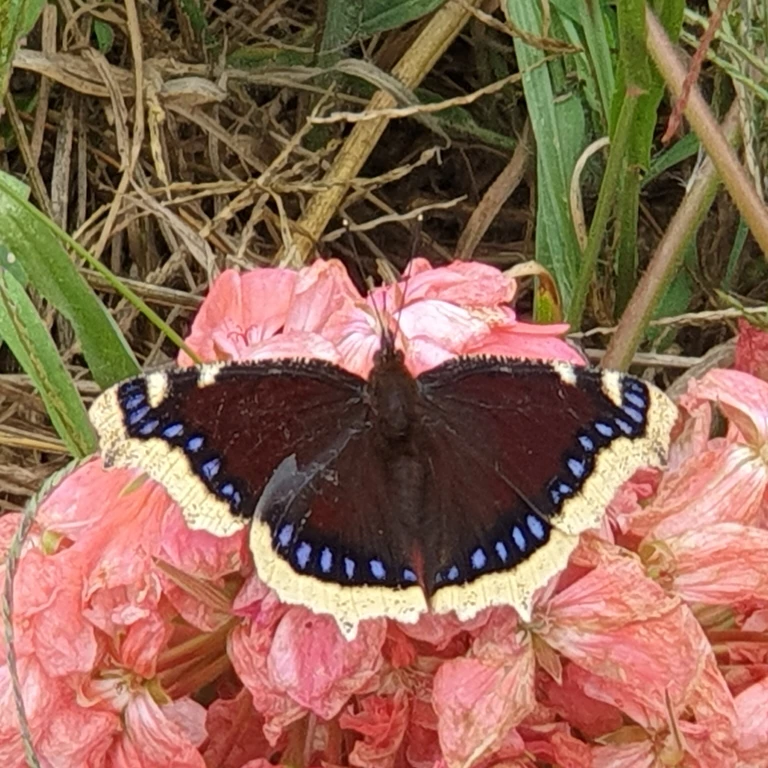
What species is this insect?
Nymphalis antiopa
